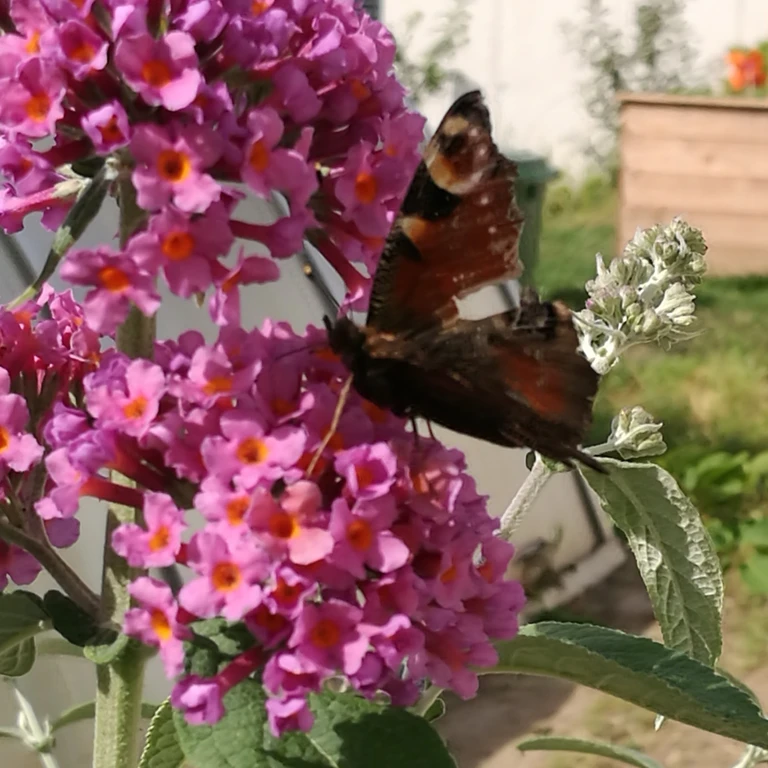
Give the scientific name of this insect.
Aglais io
